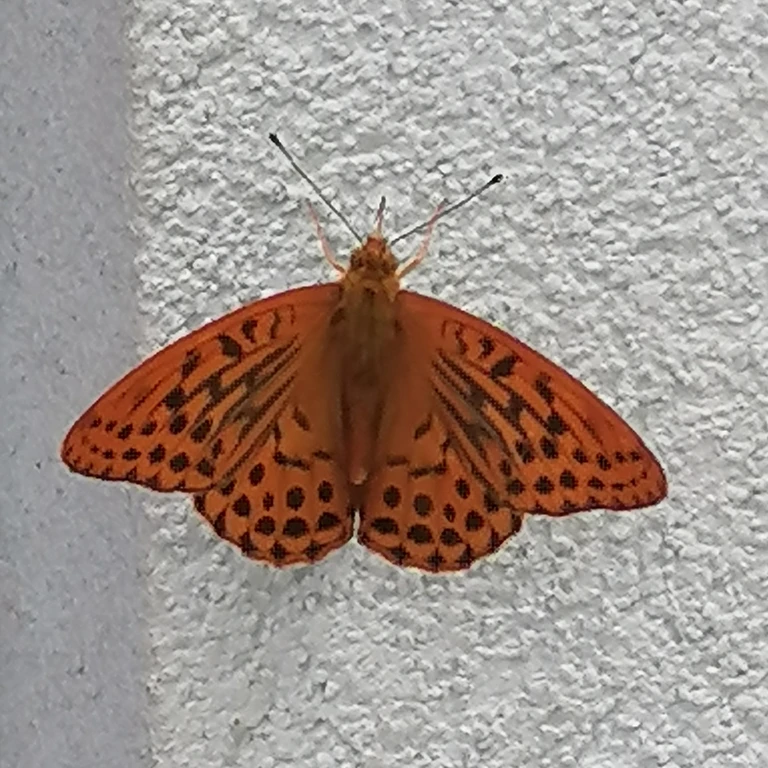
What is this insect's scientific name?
Argynnis paphia
